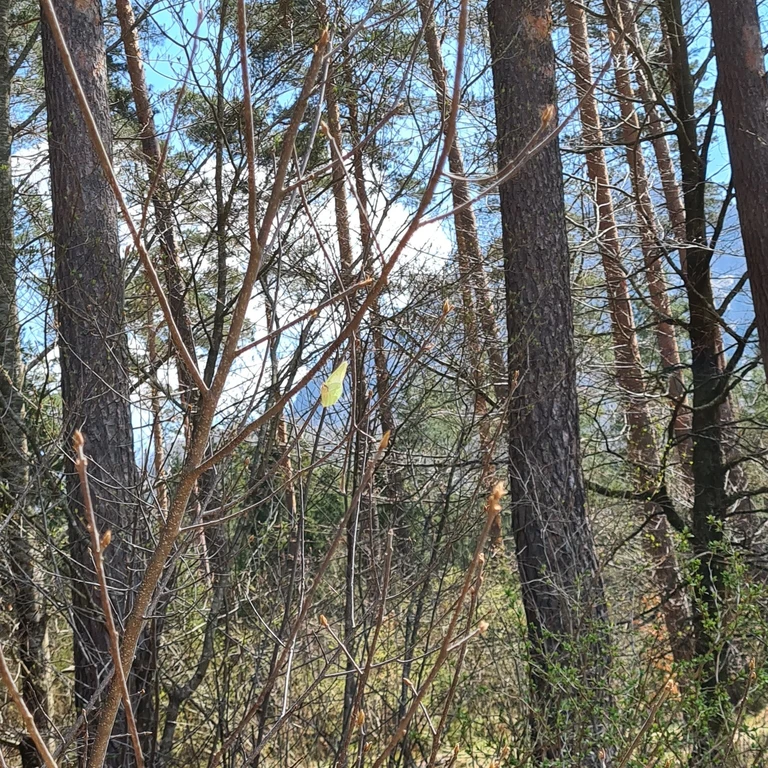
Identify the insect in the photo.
Gonepteryx rhamni
